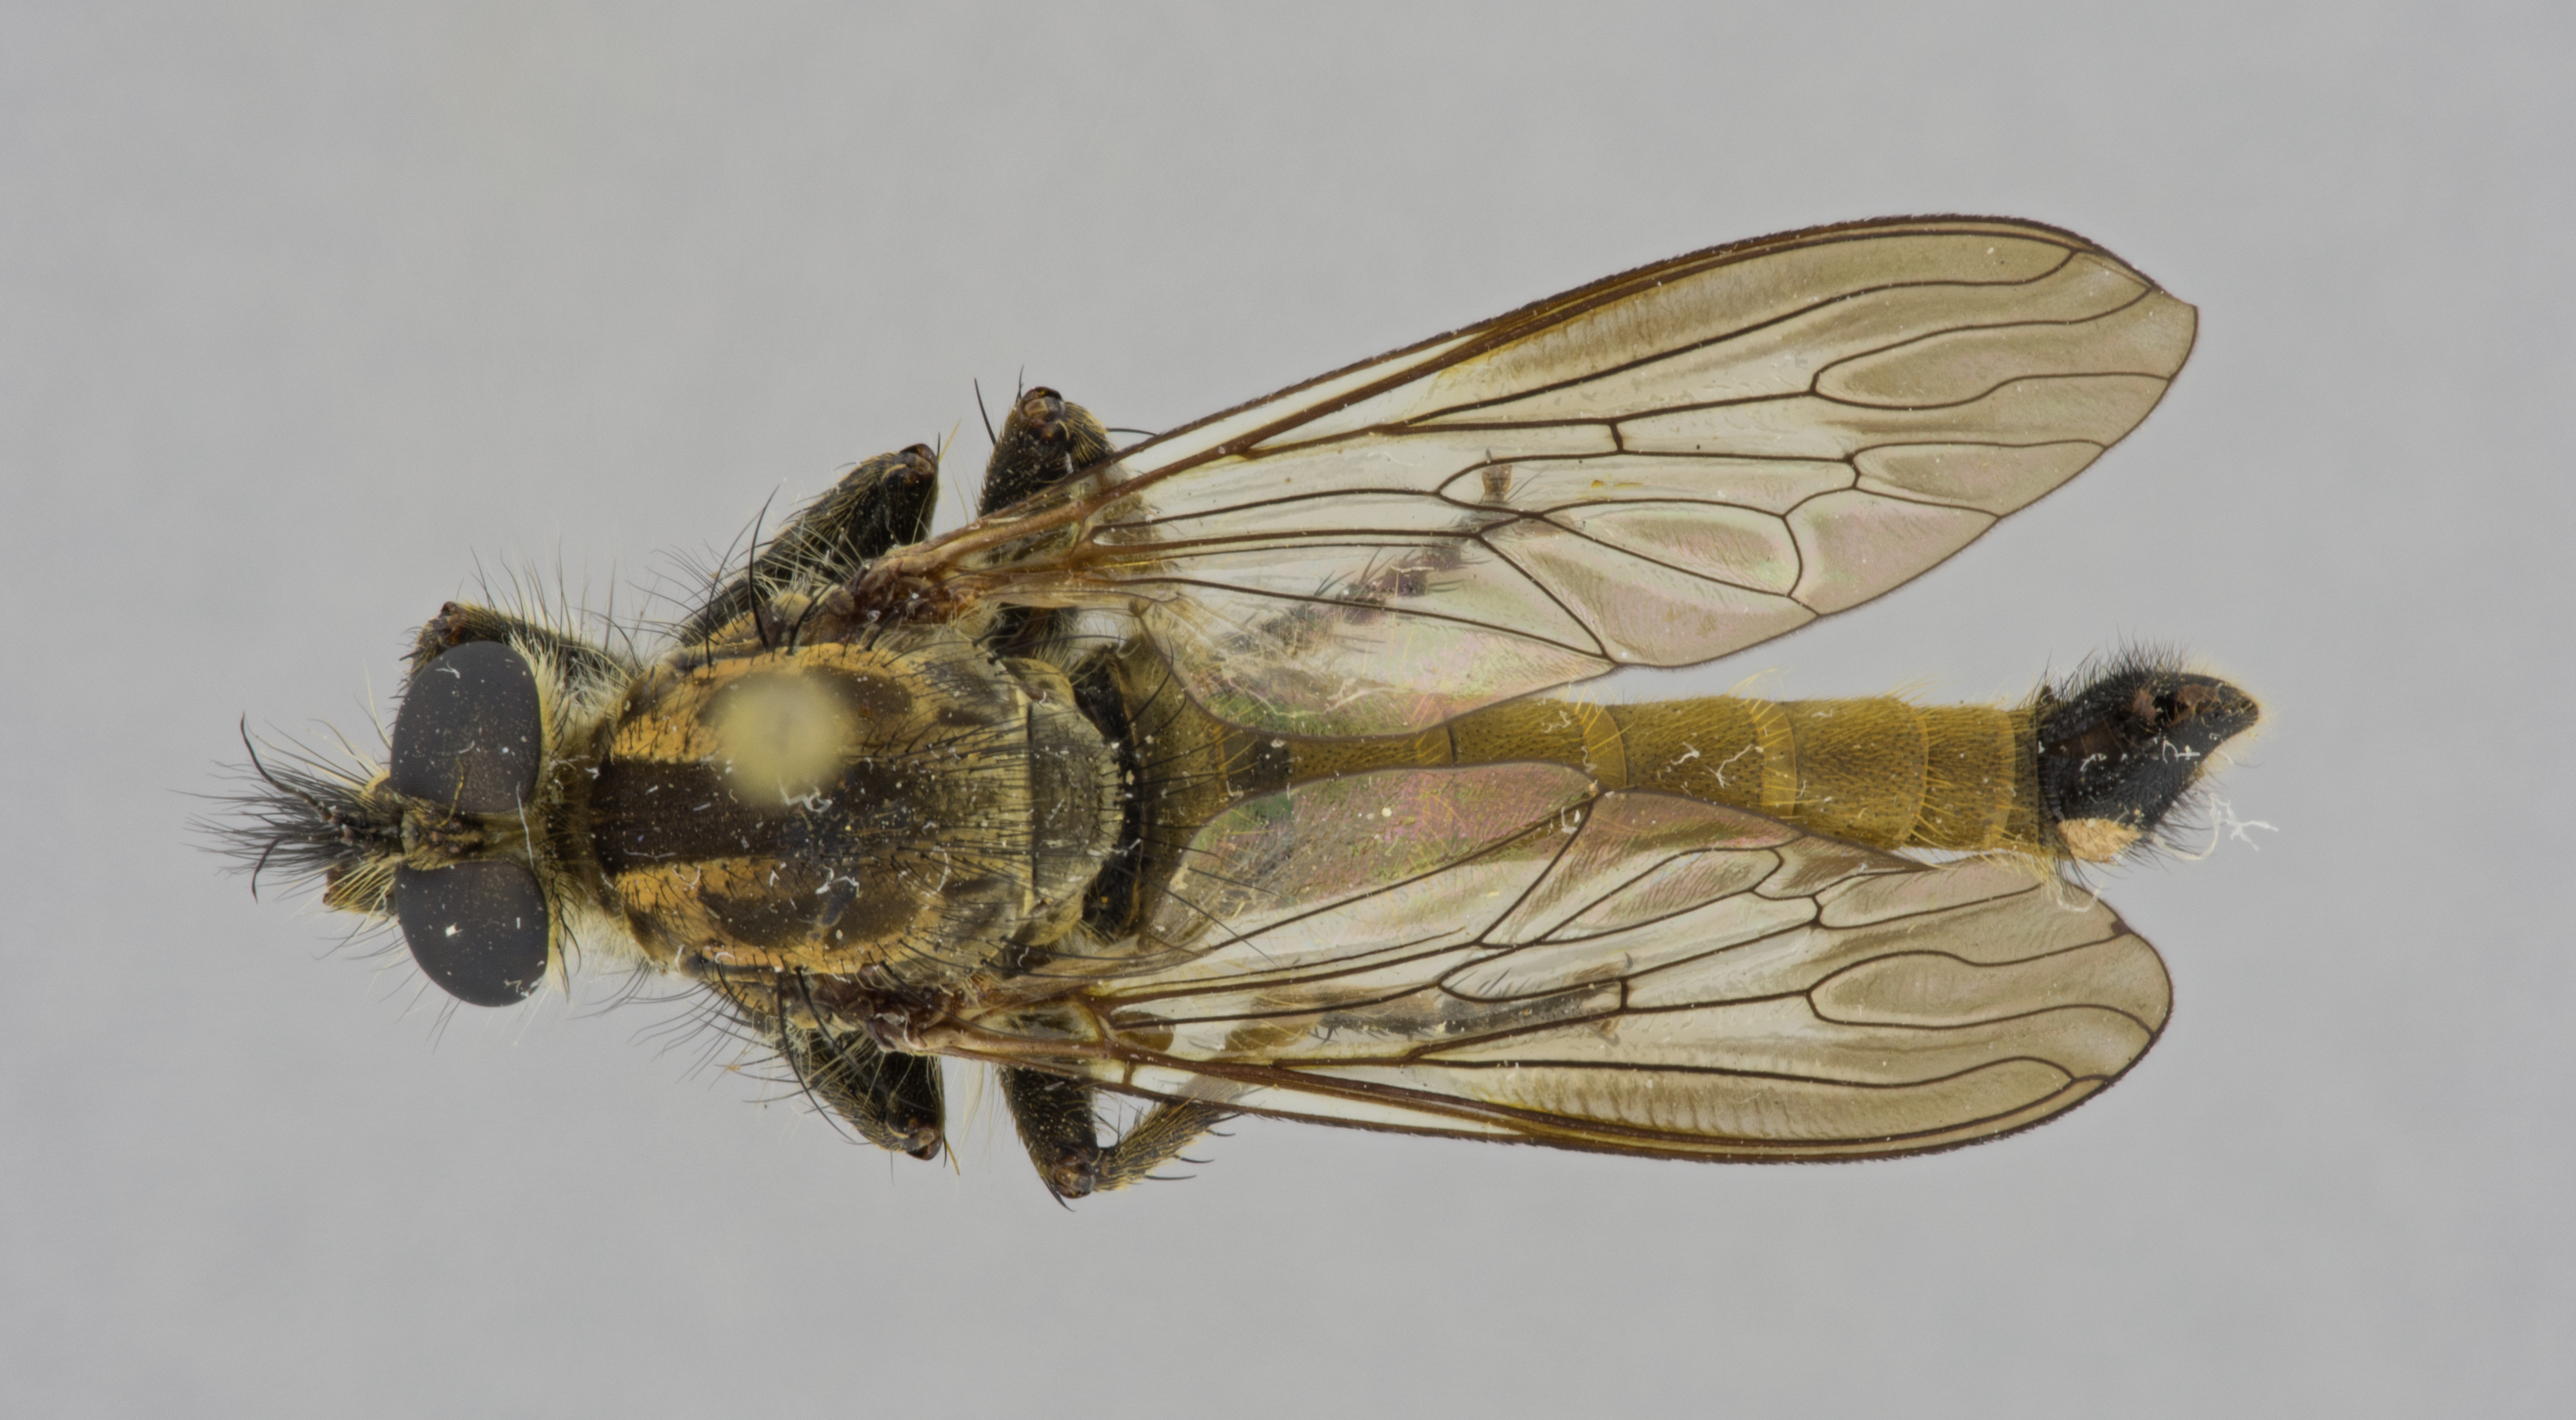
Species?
Prolatiforceps neriacensis
